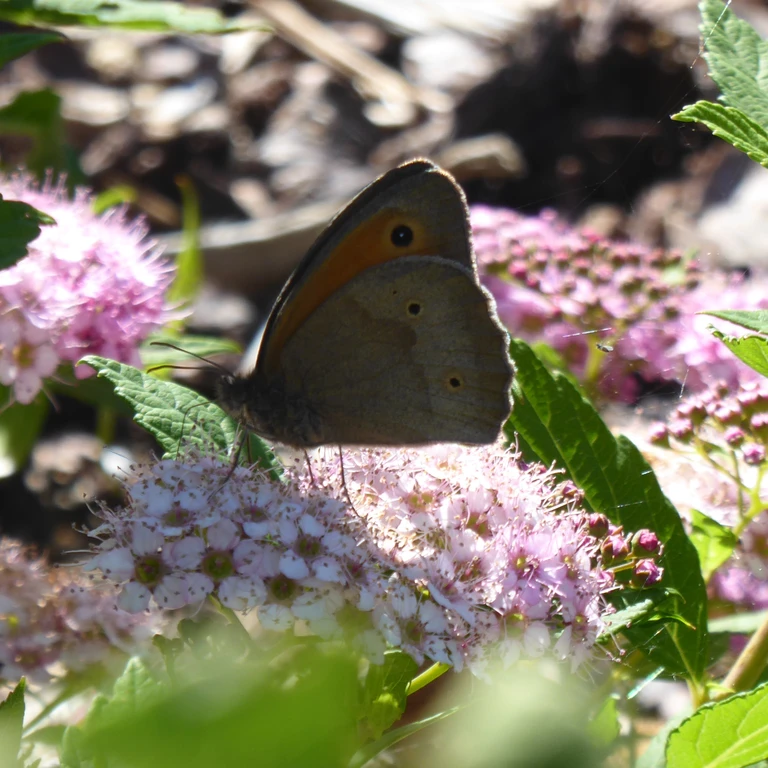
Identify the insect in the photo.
Maniola jurtina
